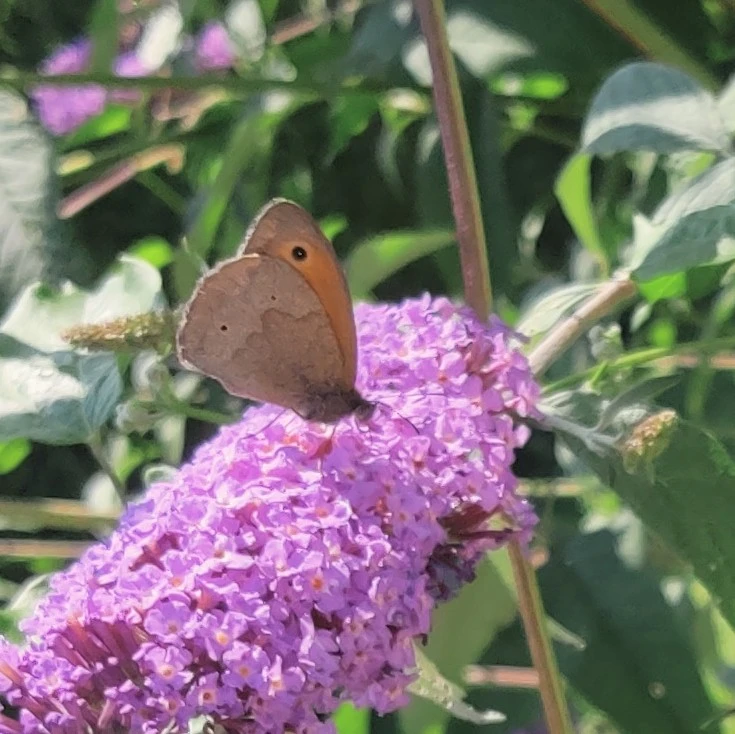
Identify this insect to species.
Maniola jurtina
